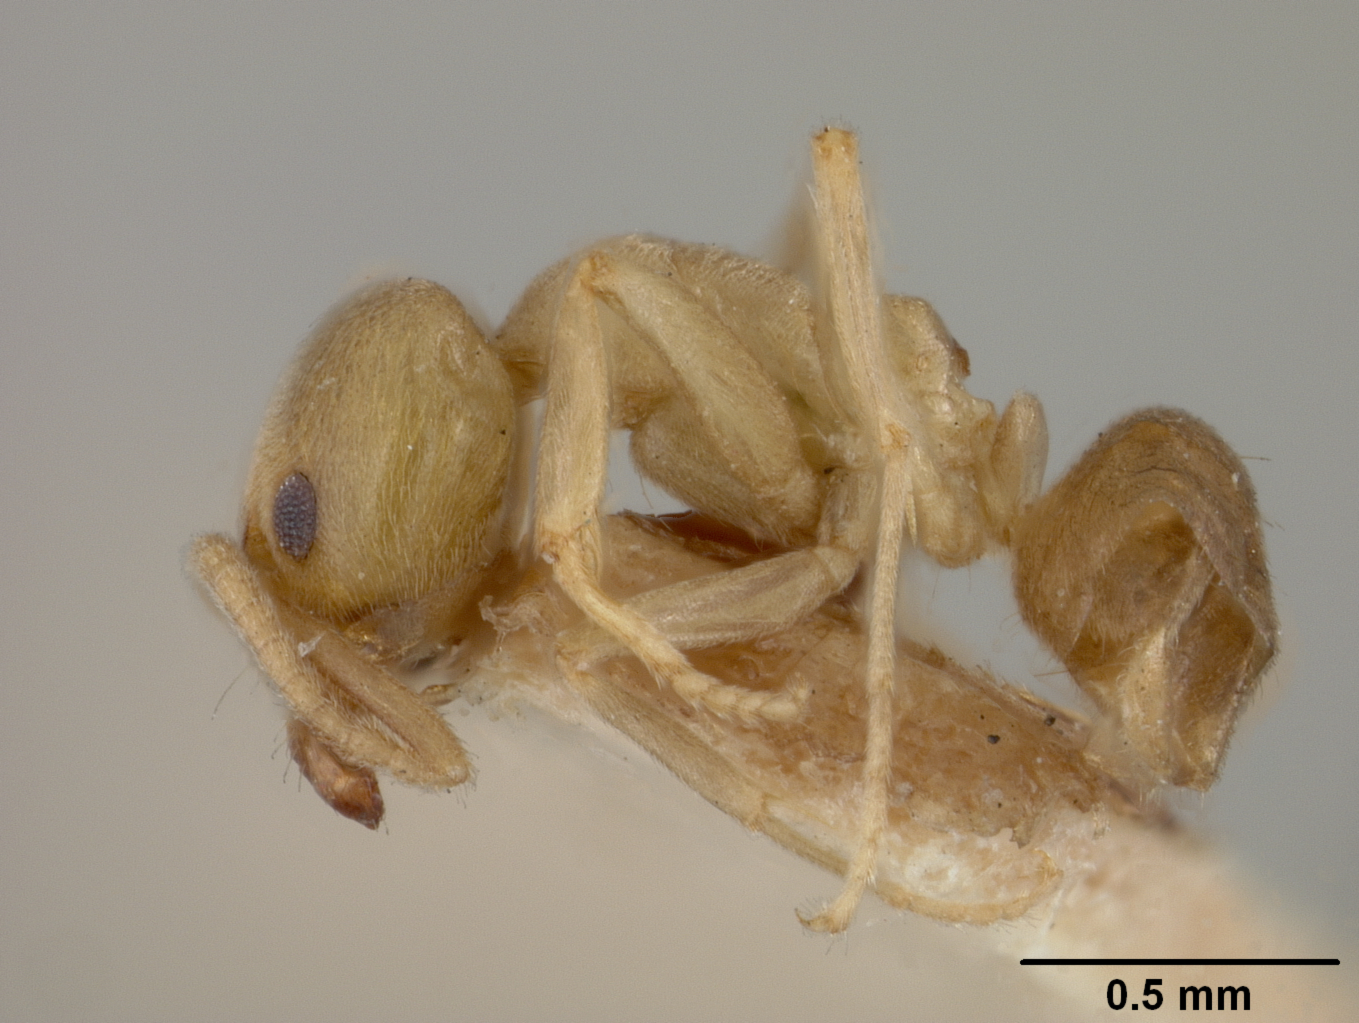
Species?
Iridomyrmex pordescens
